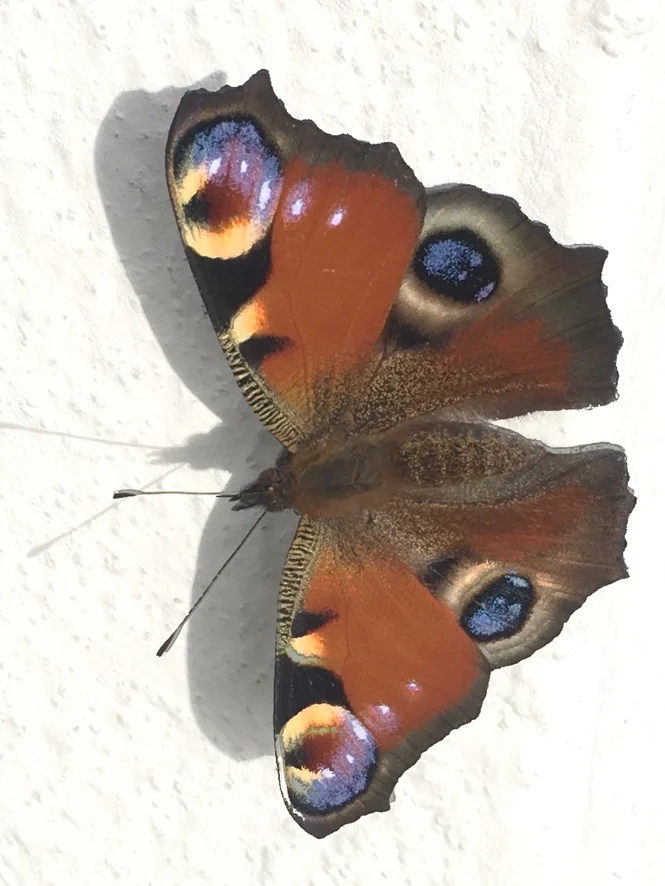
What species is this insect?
Aglais io
